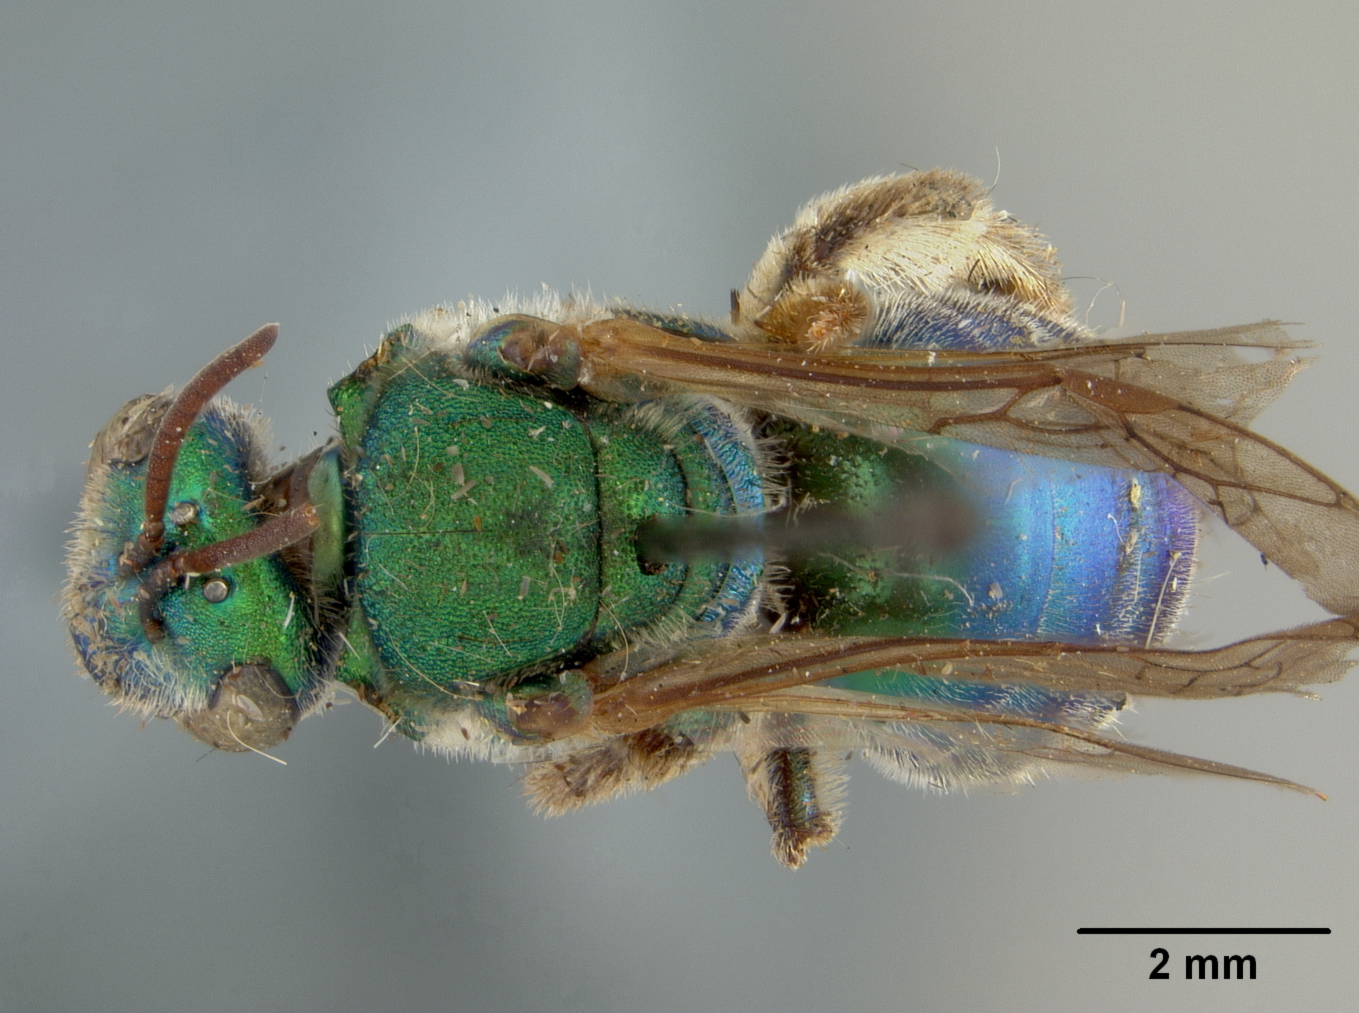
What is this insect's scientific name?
Augochlora lacustris
